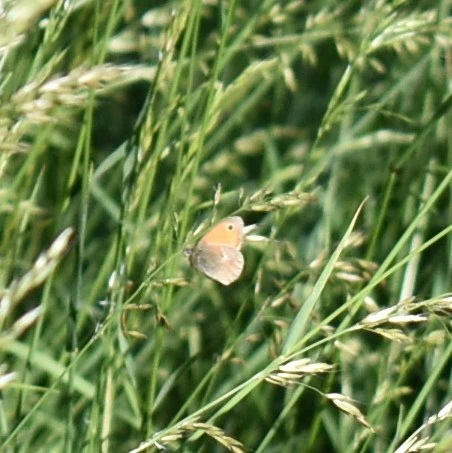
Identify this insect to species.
Coenonympha pamphilus
